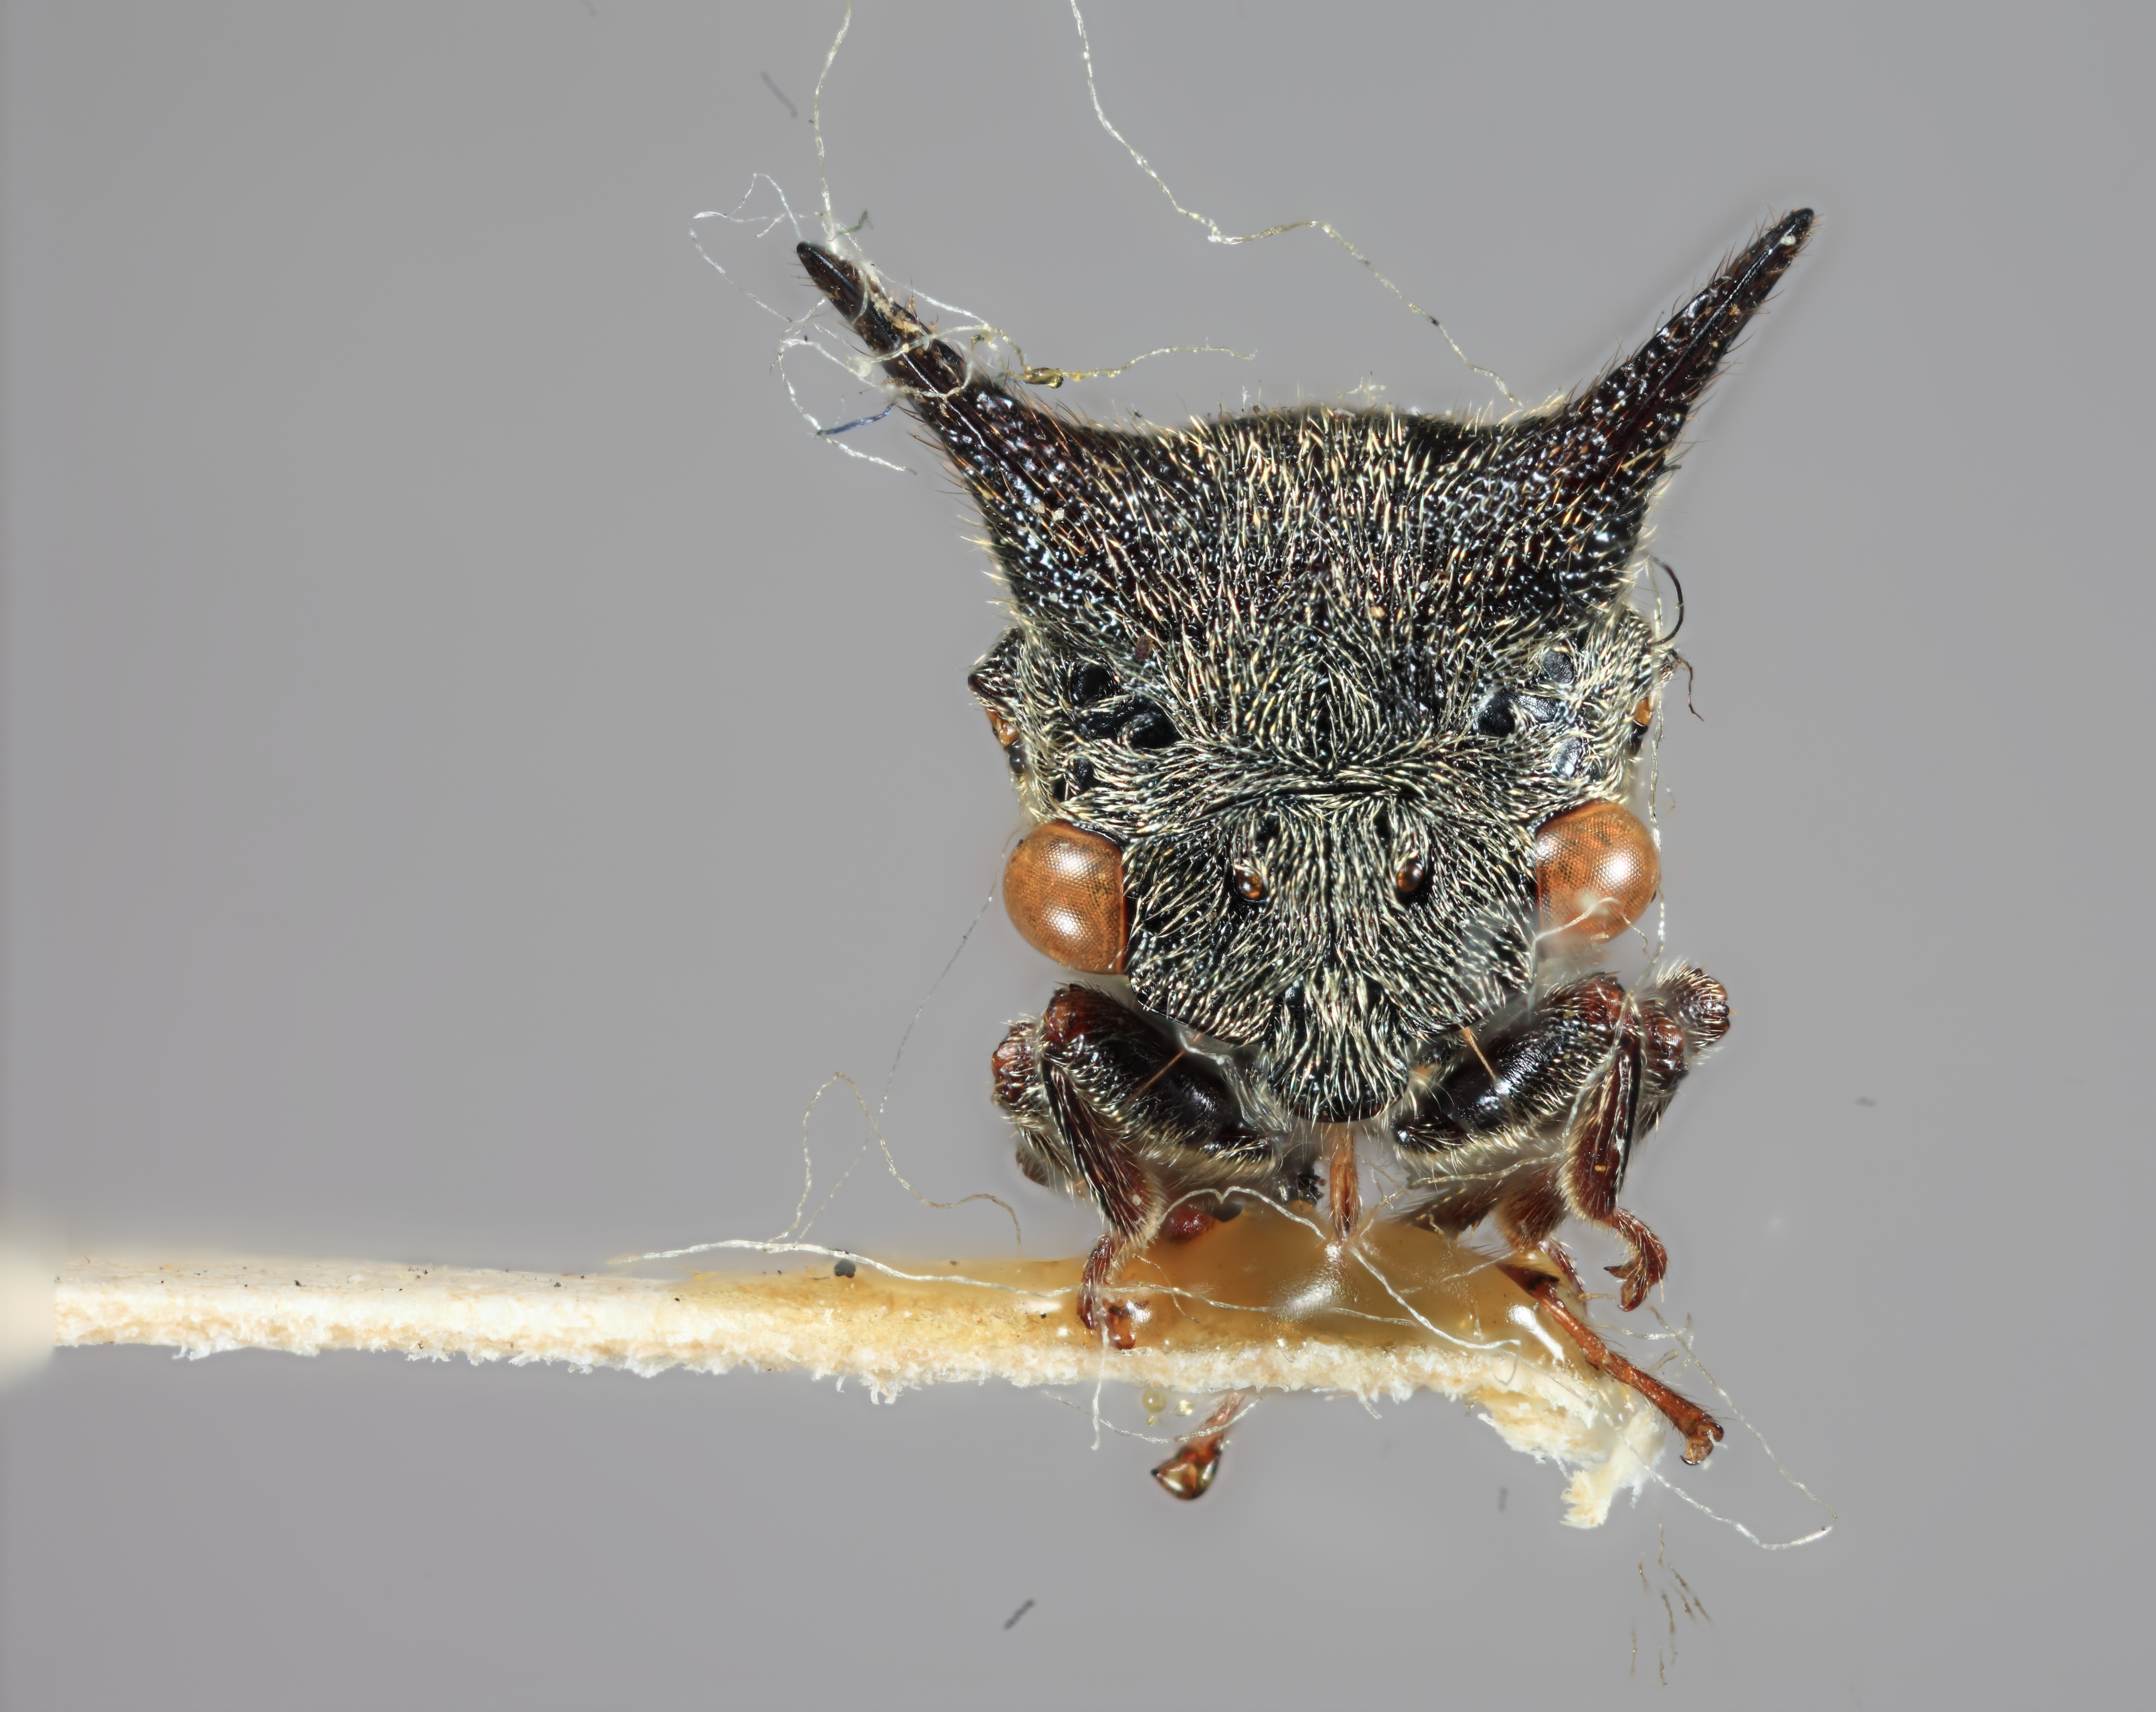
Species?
Tricentrus panayensis
